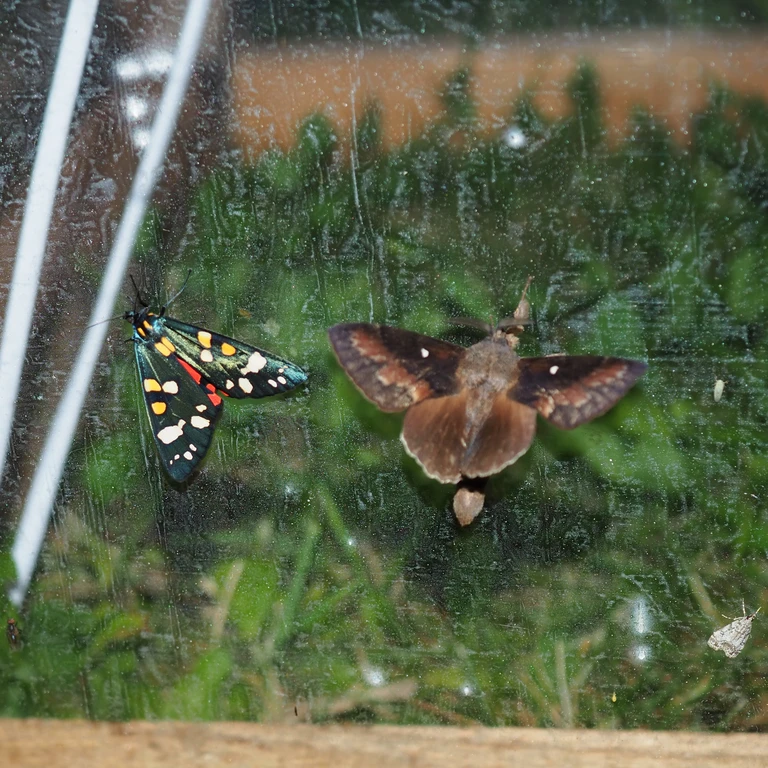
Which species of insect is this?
Callimorpha dominula
